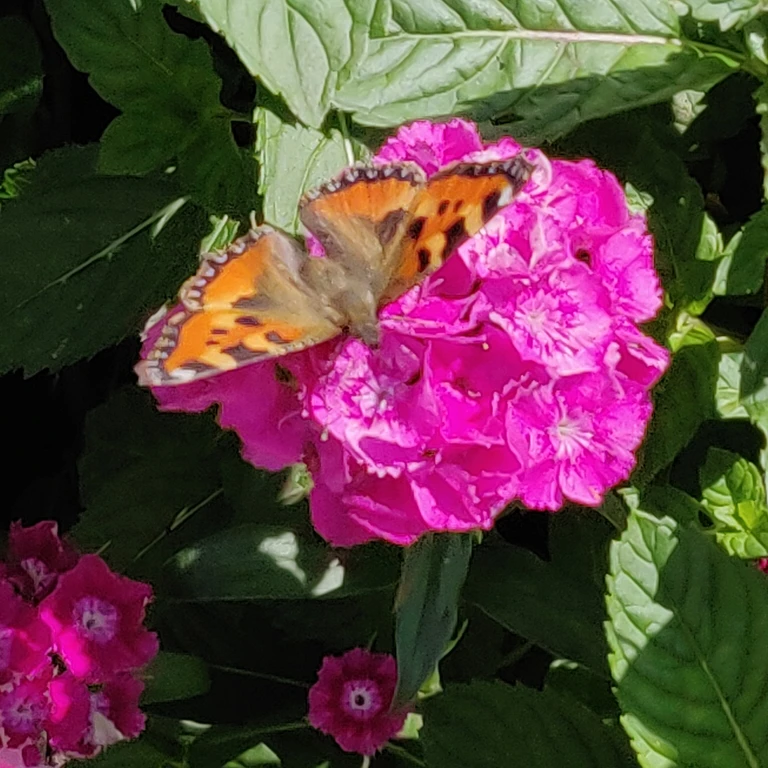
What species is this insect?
Aglais urticae
